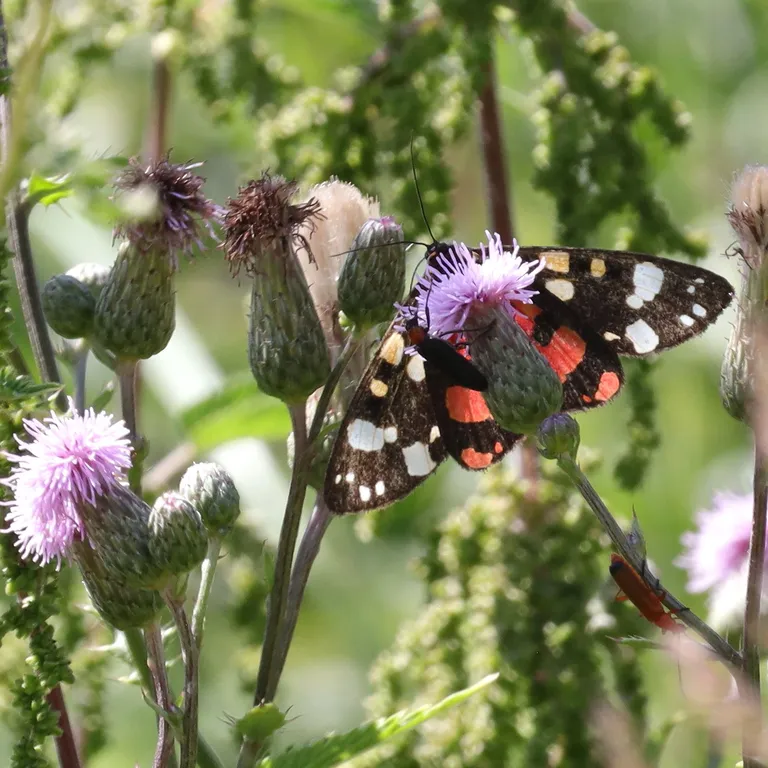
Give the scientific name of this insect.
Callimorpha dominula
